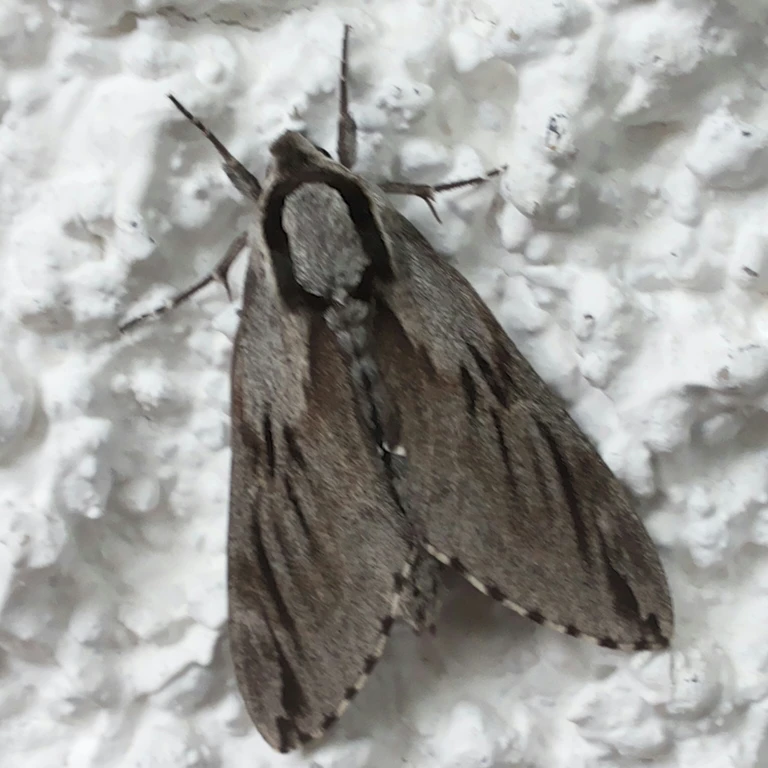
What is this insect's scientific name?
Sphinx pinastri
